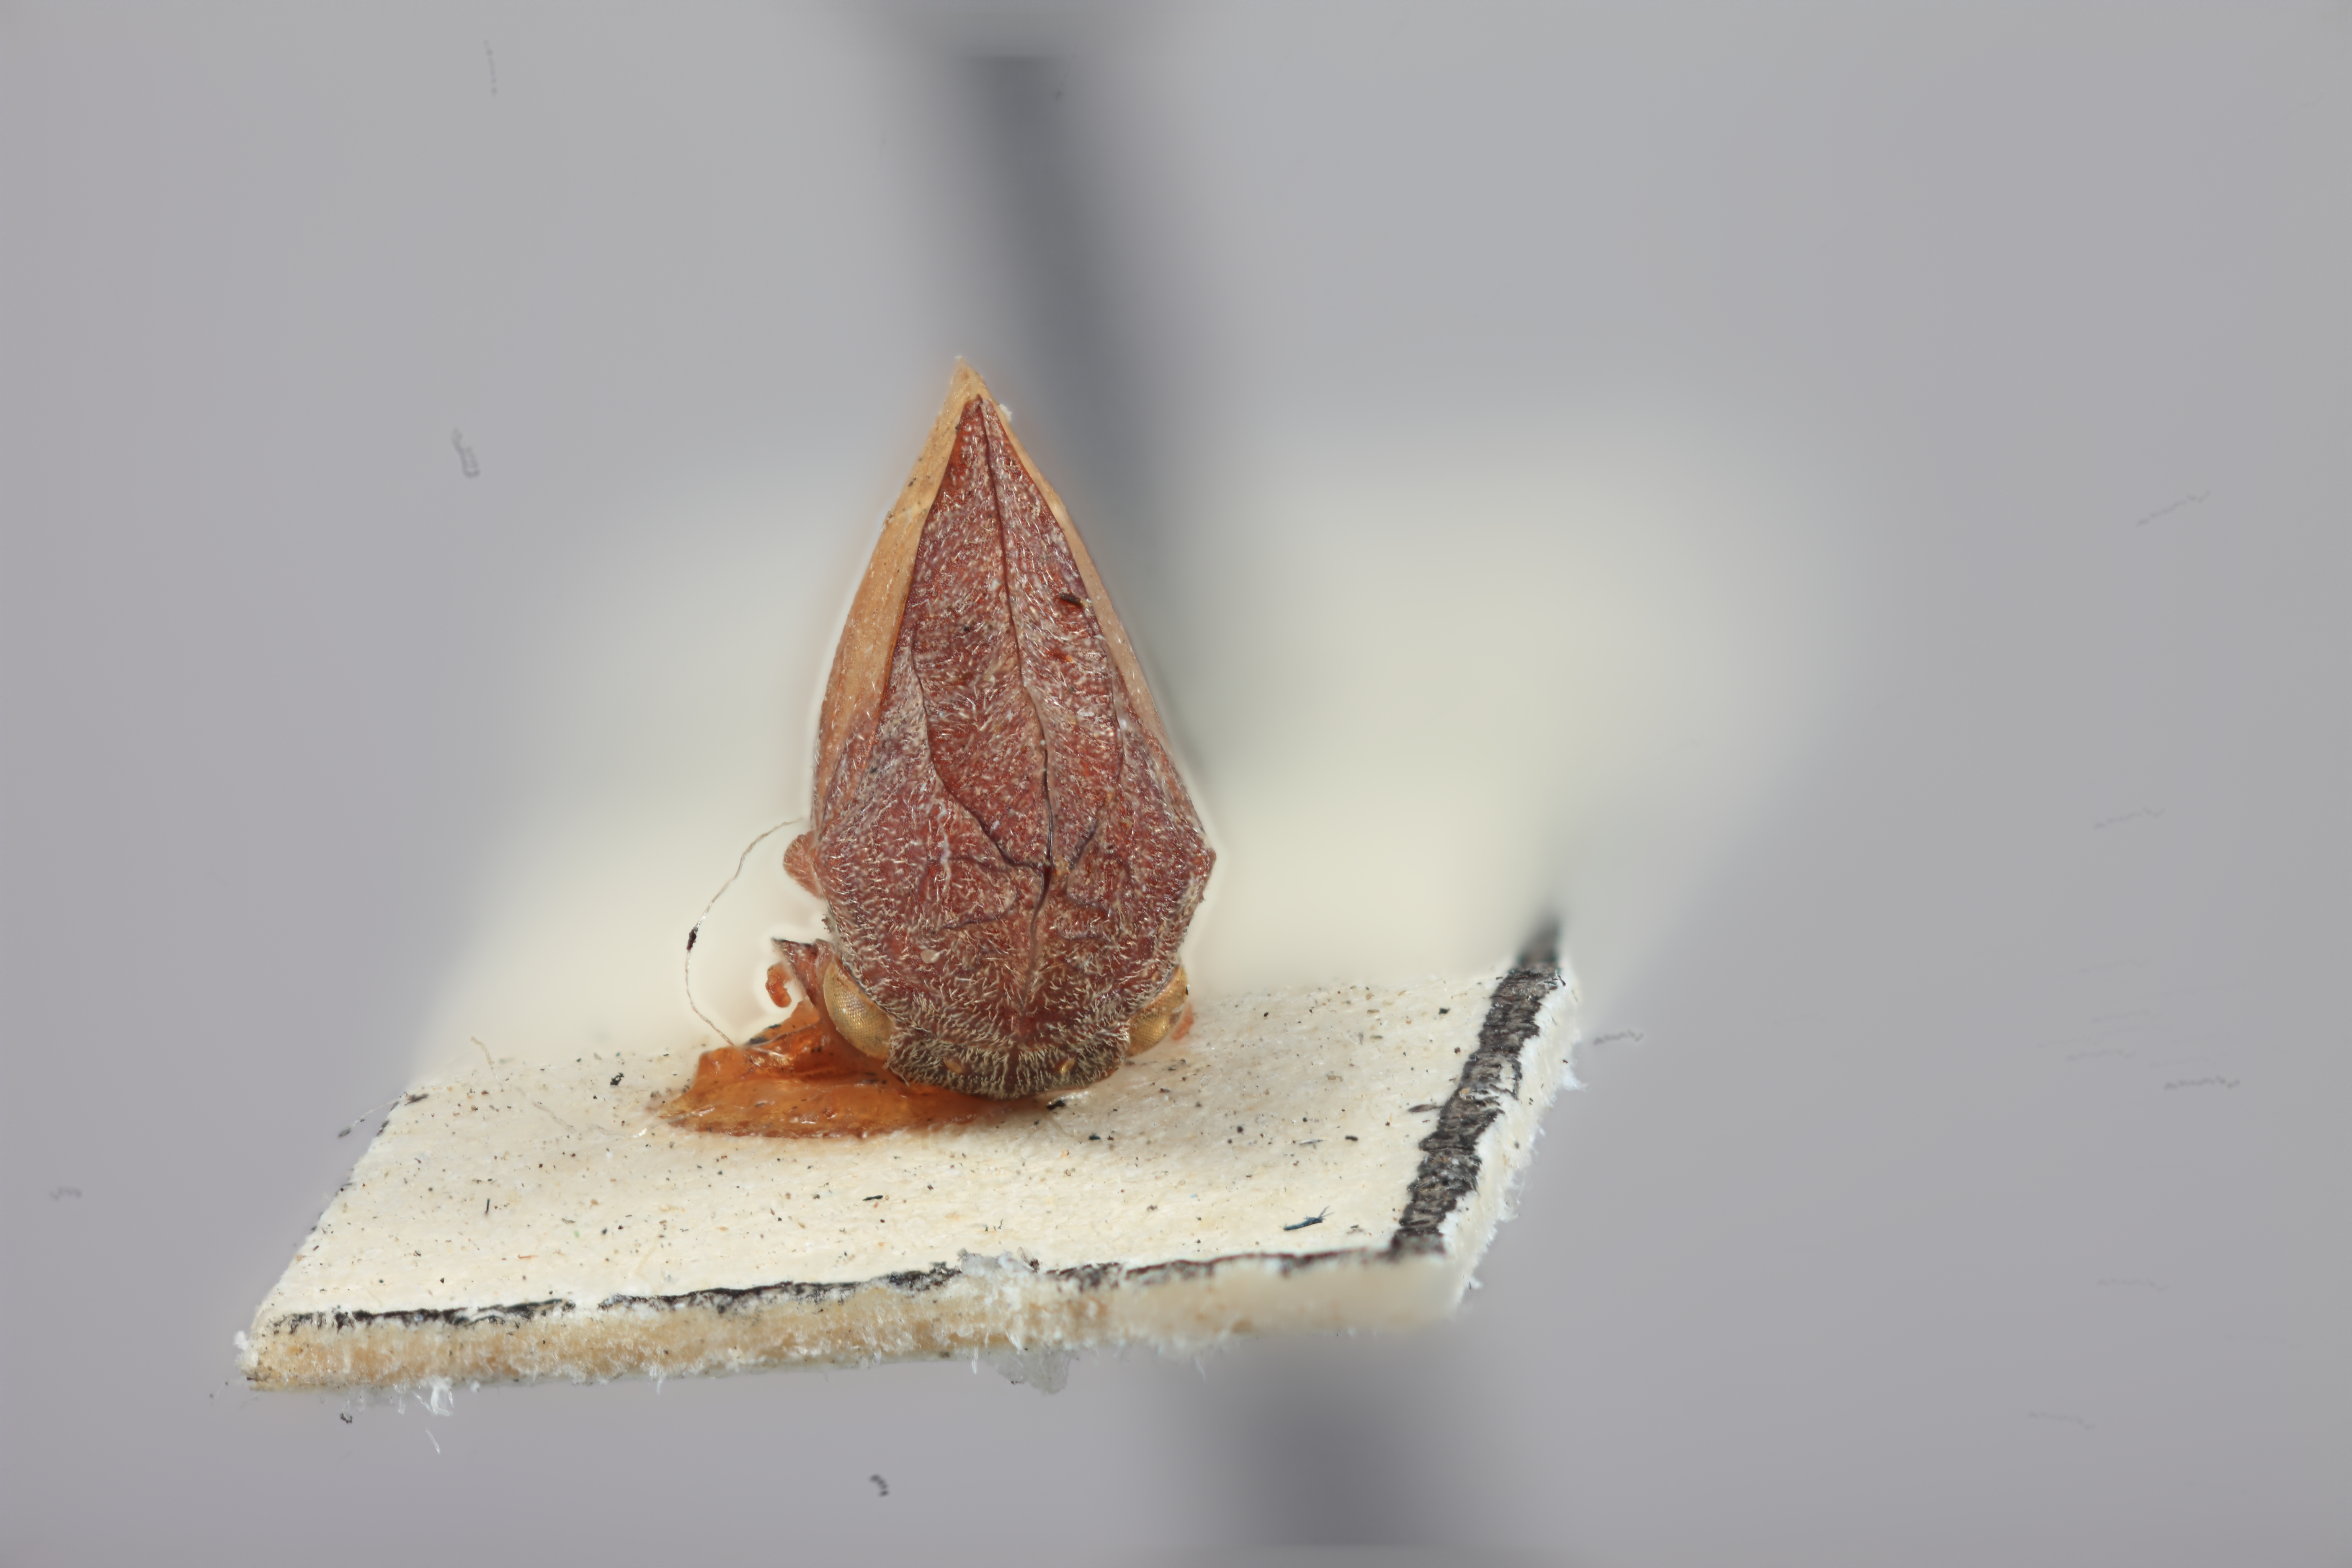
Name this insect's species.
Tropidoscyta immaculata
